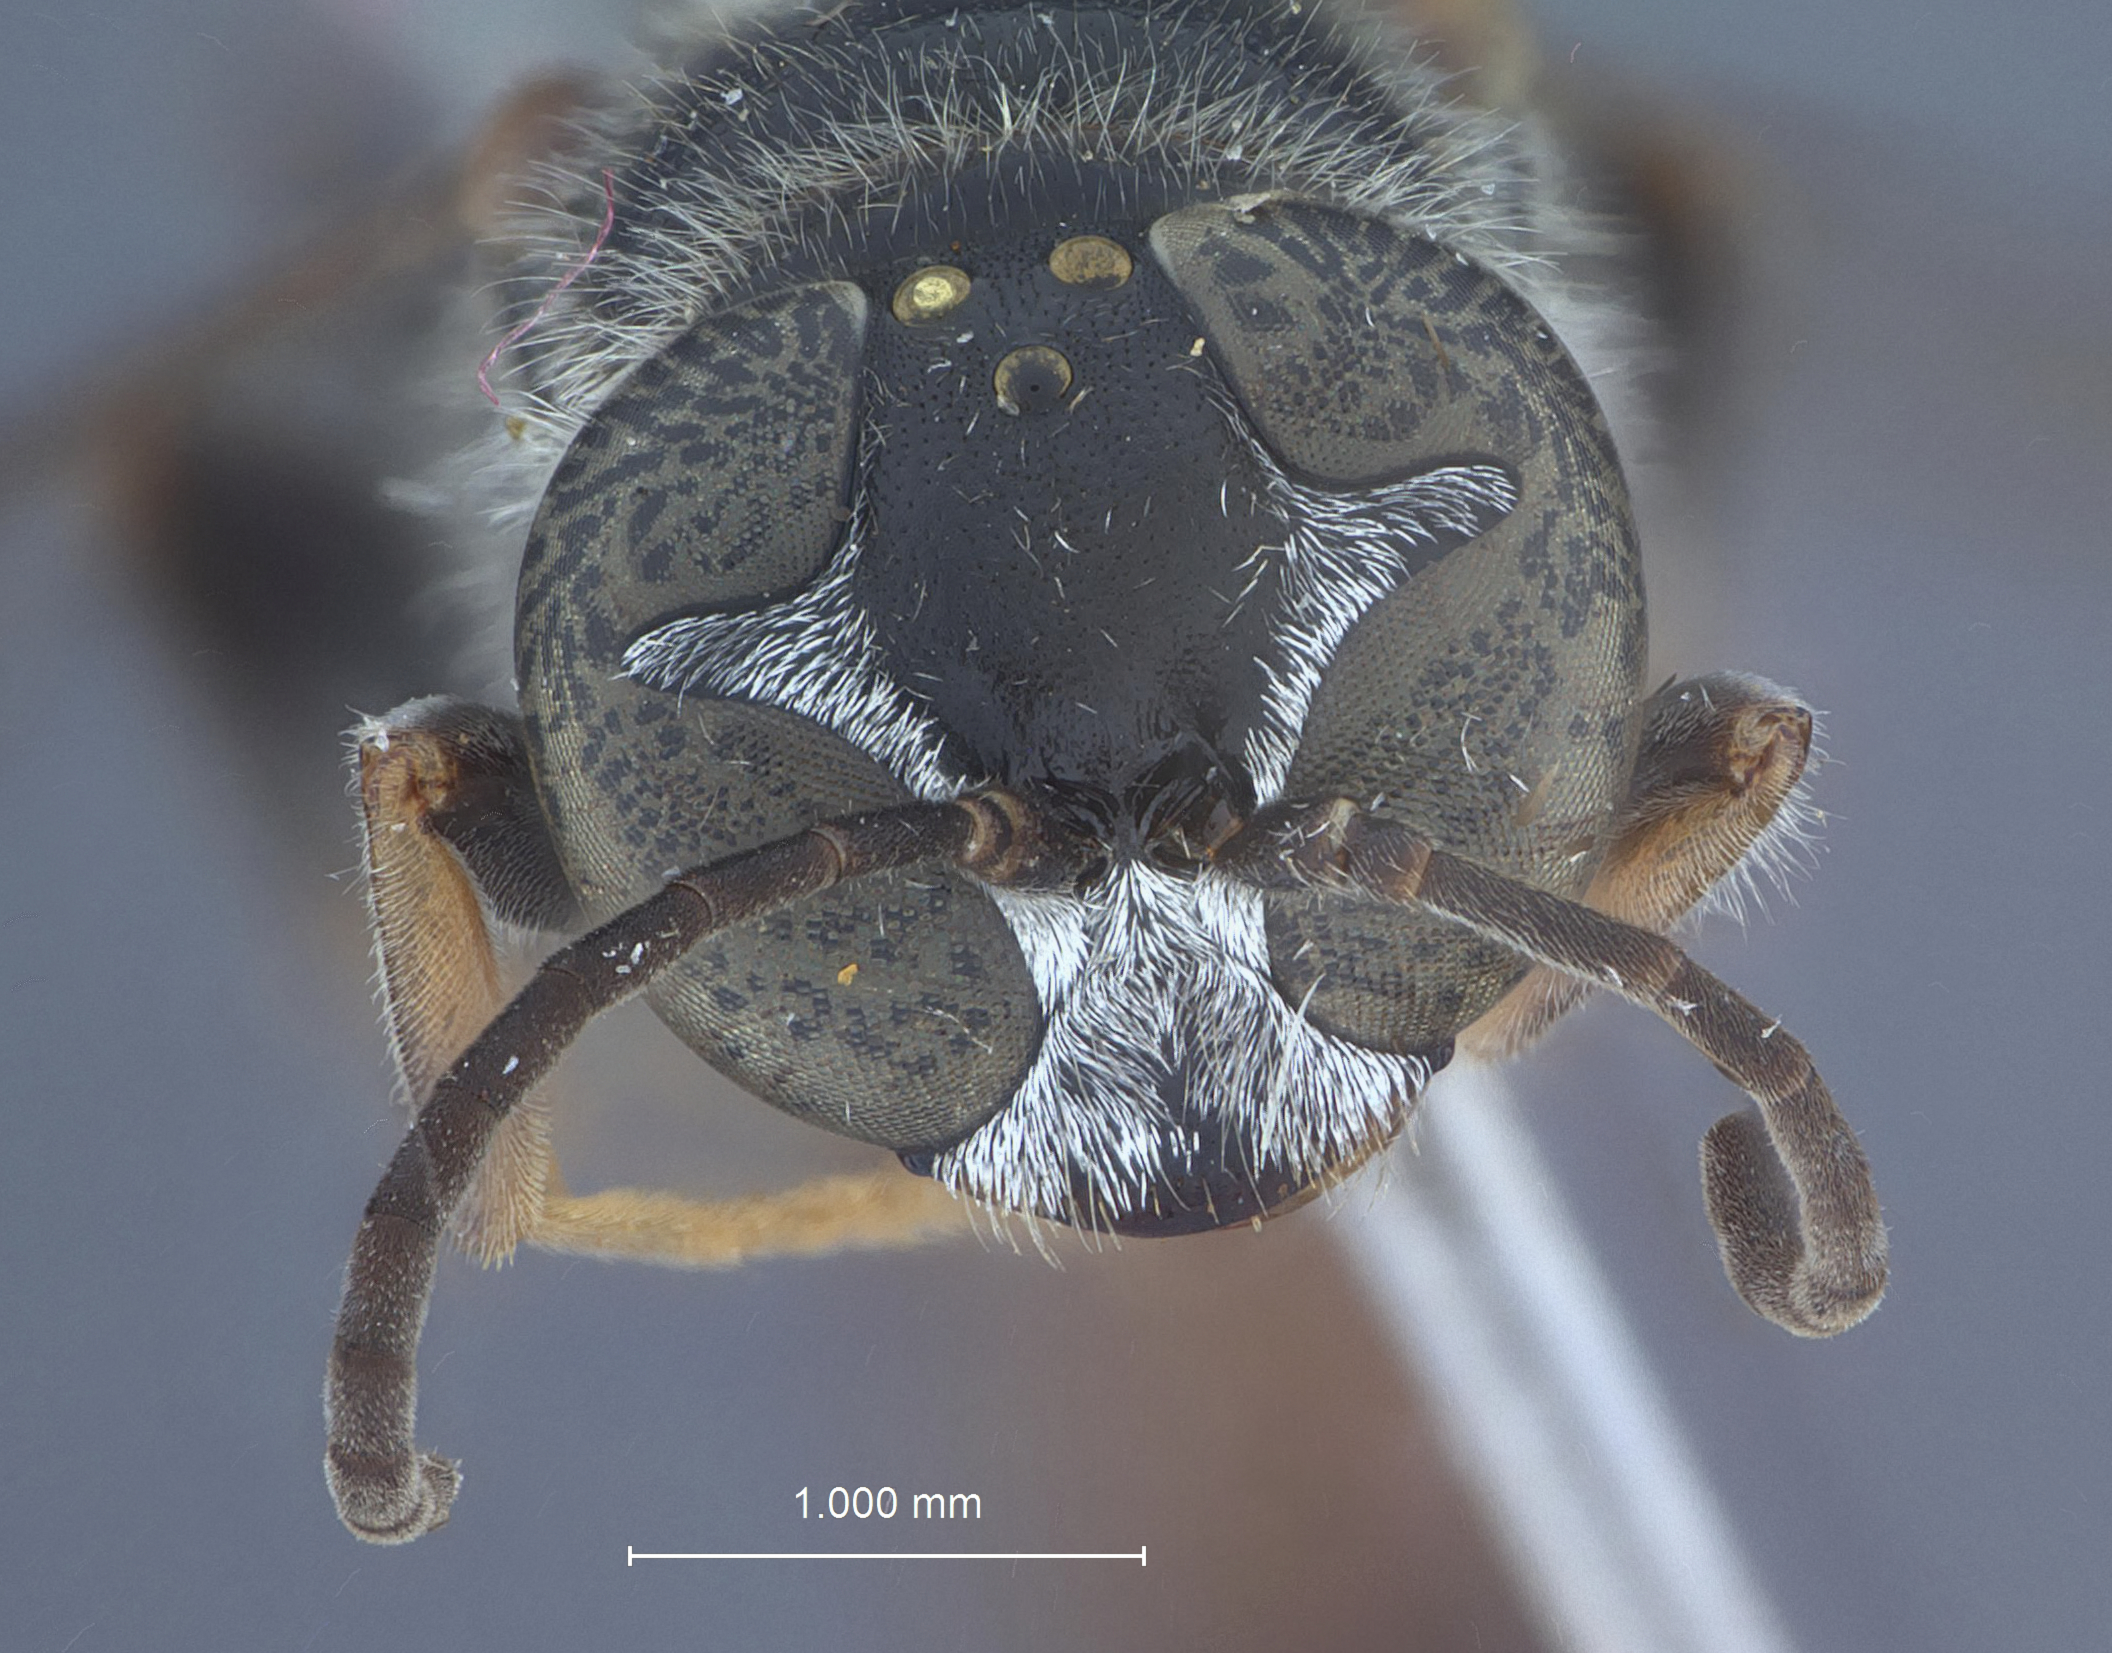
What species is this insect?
Trypoxylon benten
